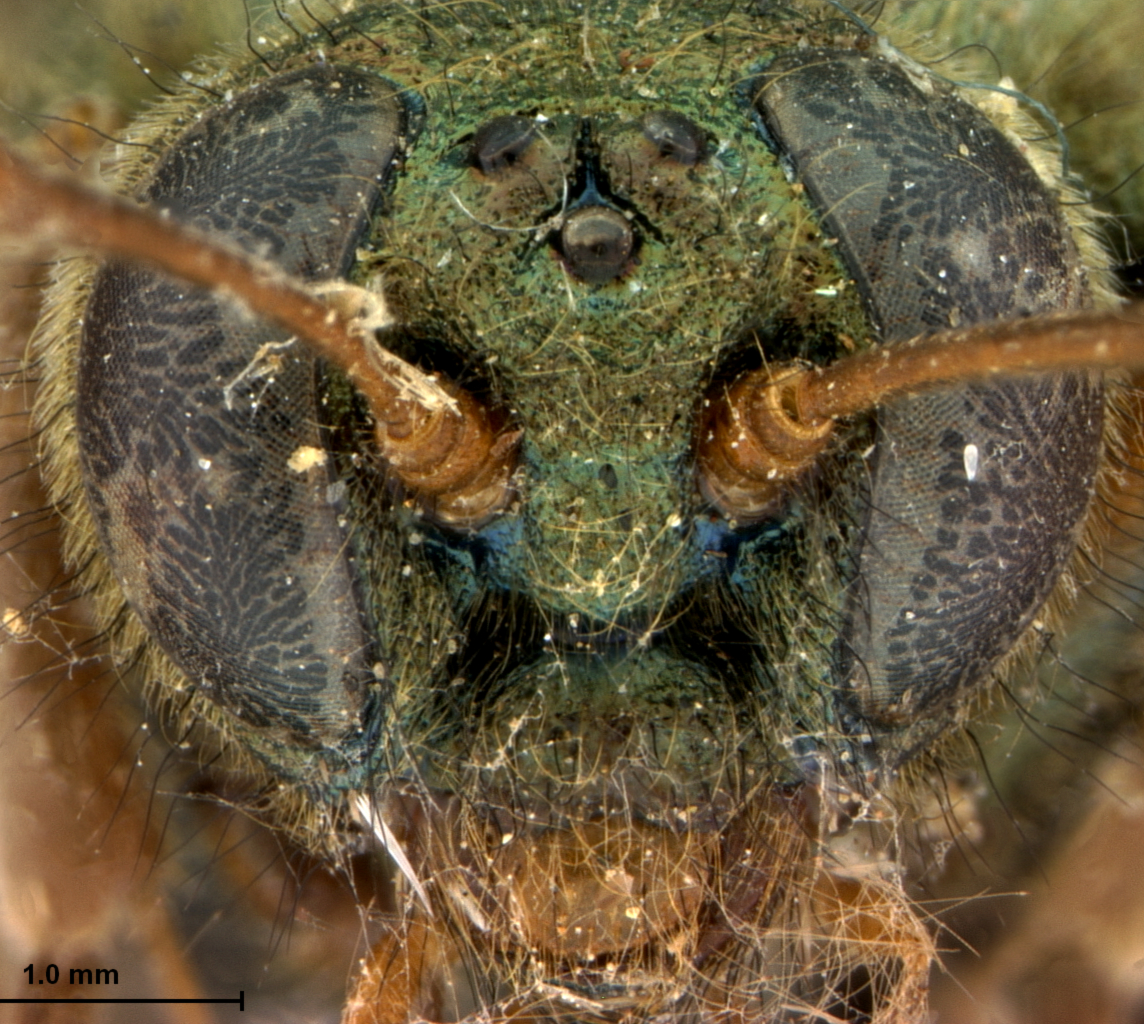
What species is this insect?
Abia iridescens
